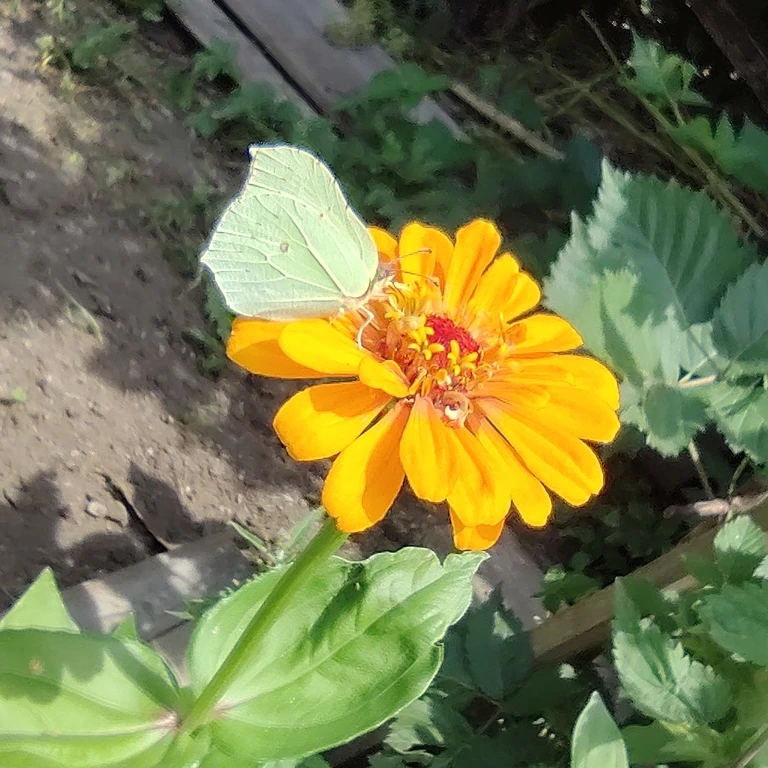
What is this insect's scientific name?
Gonepteryx rhamni
